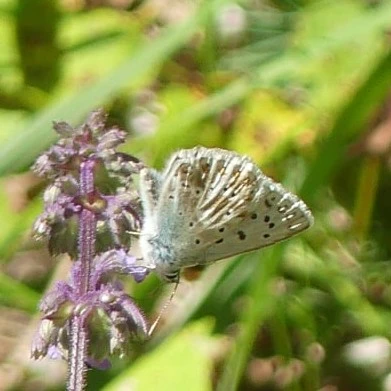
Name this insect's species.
Lysandra coridon
